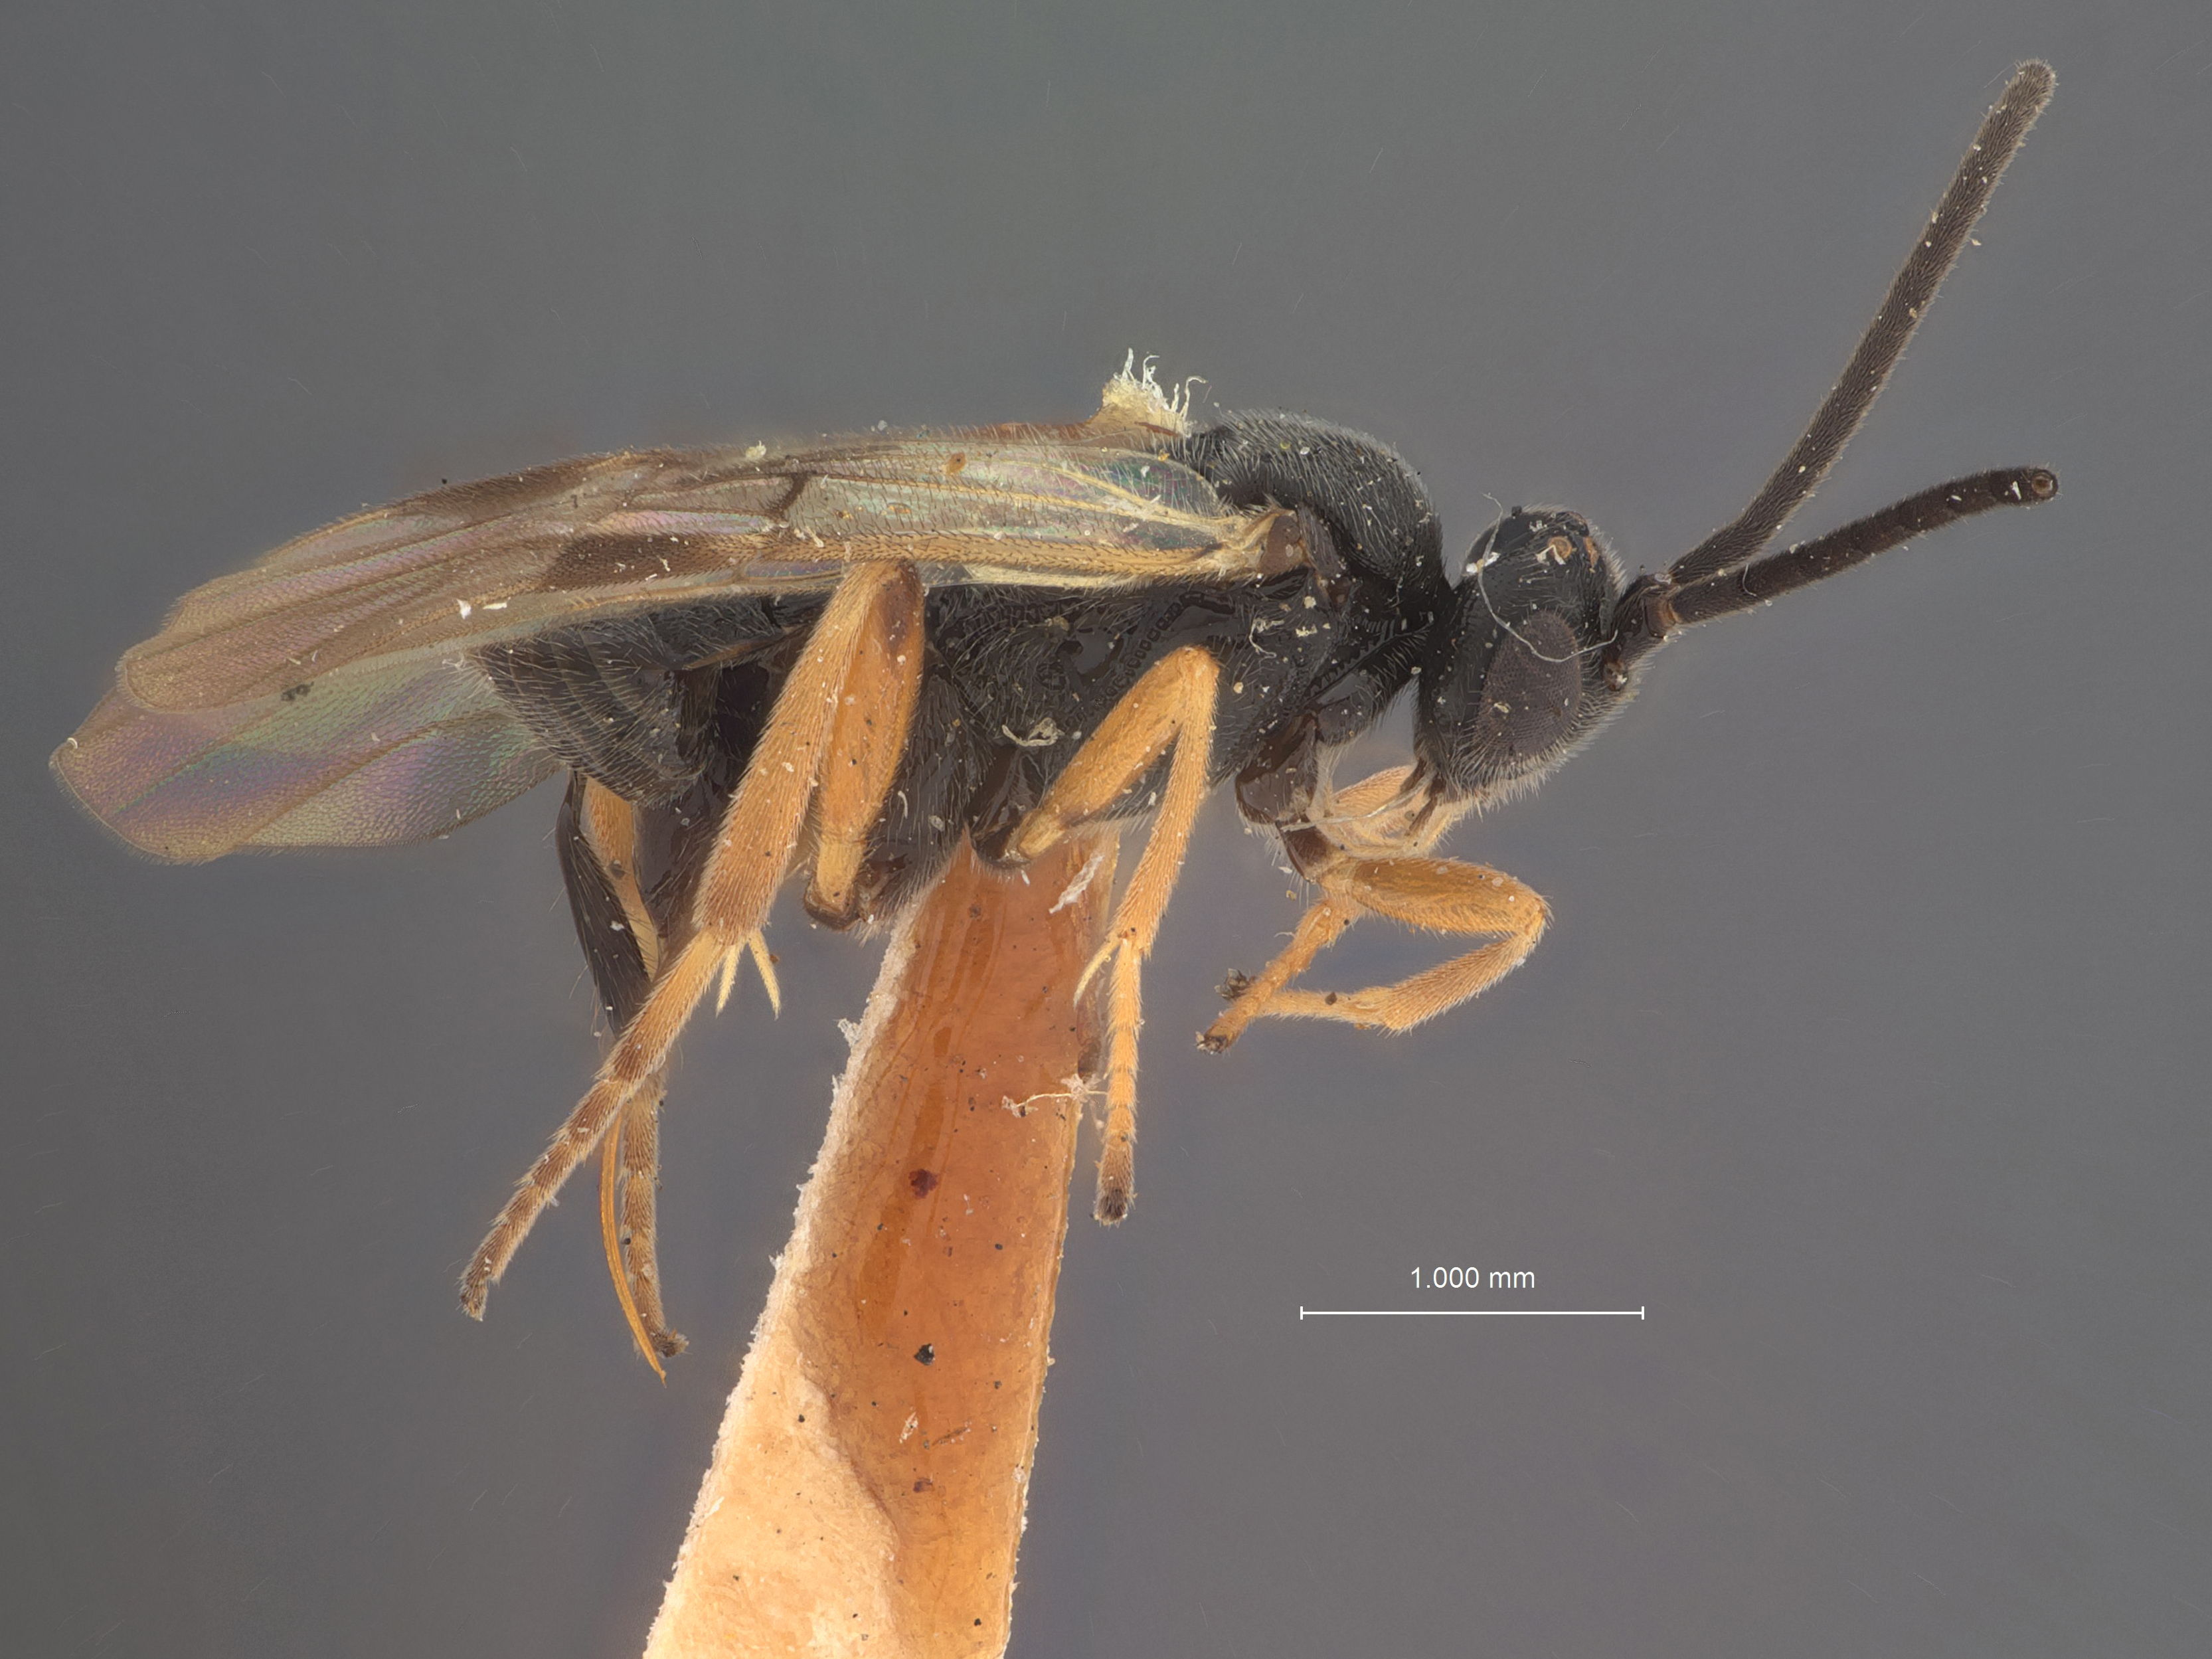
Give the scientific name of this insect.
Microgaster phthorimaeae
